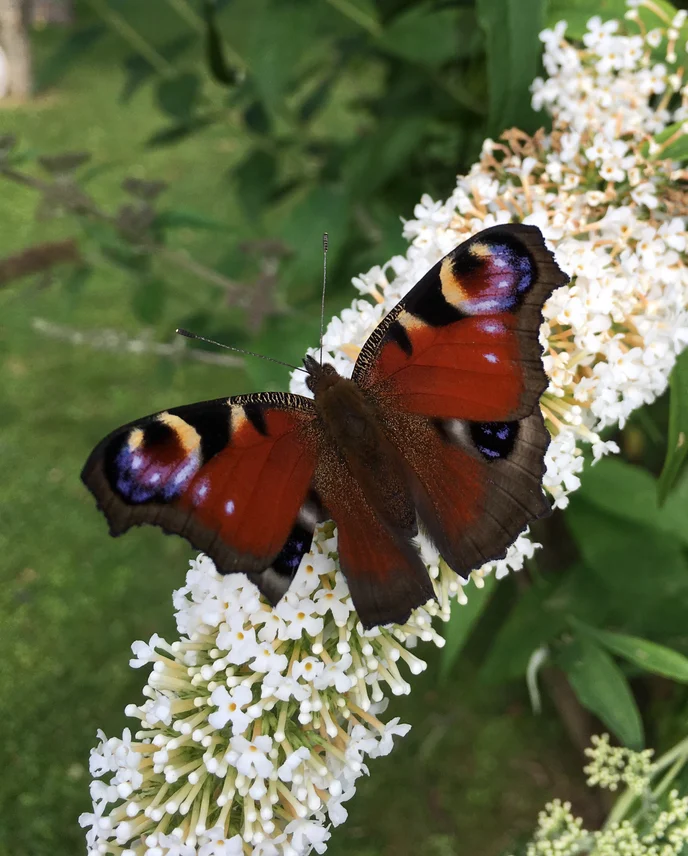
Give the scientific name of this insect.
Aglais io
